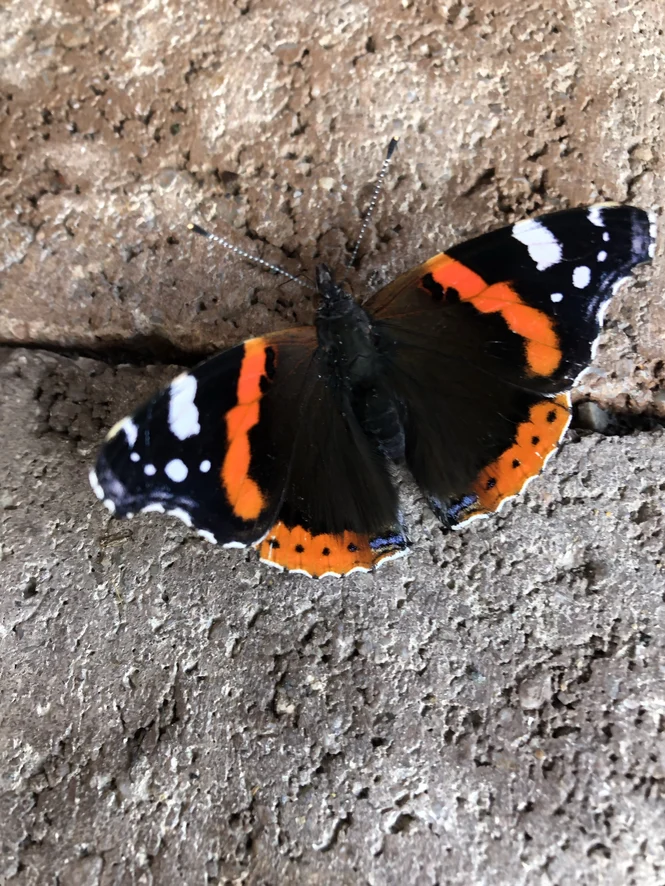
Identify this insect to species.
Vanessa atalanta
